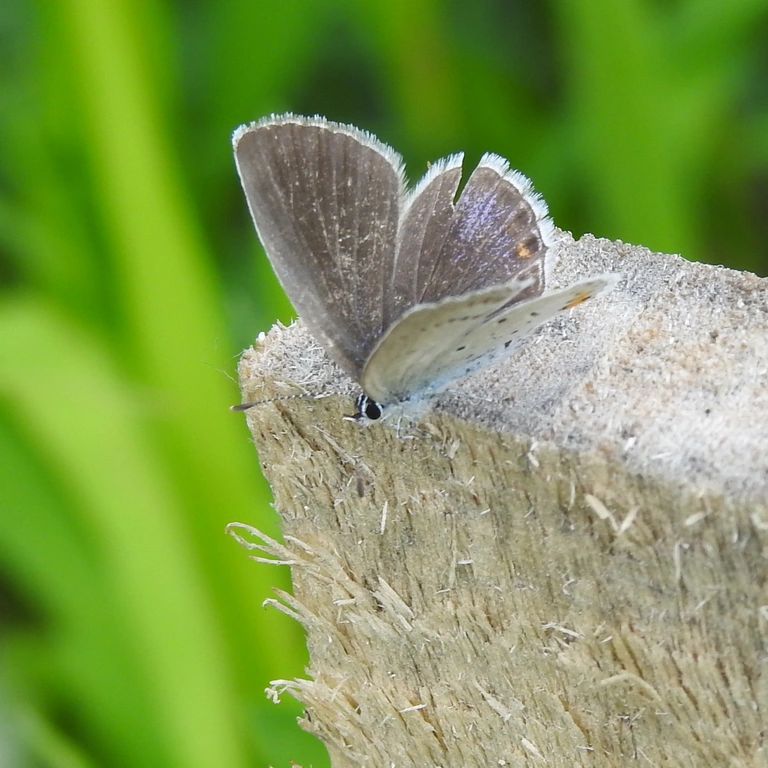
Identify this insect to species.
Cupido argiades (also Elkalyce argiades)
